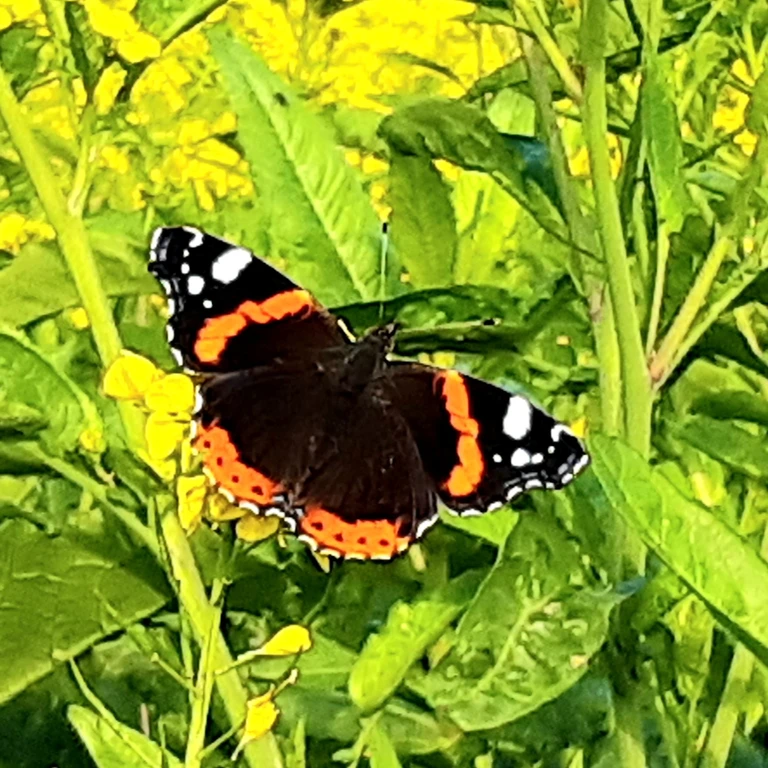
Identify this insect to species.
Vanessa atalanta
